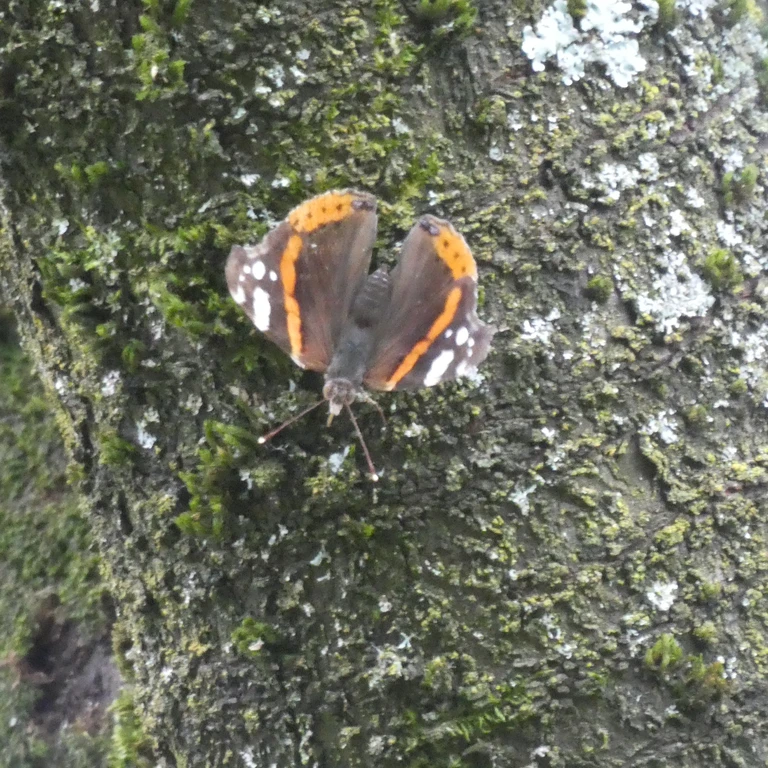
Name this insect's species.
Vanessa atalanta
